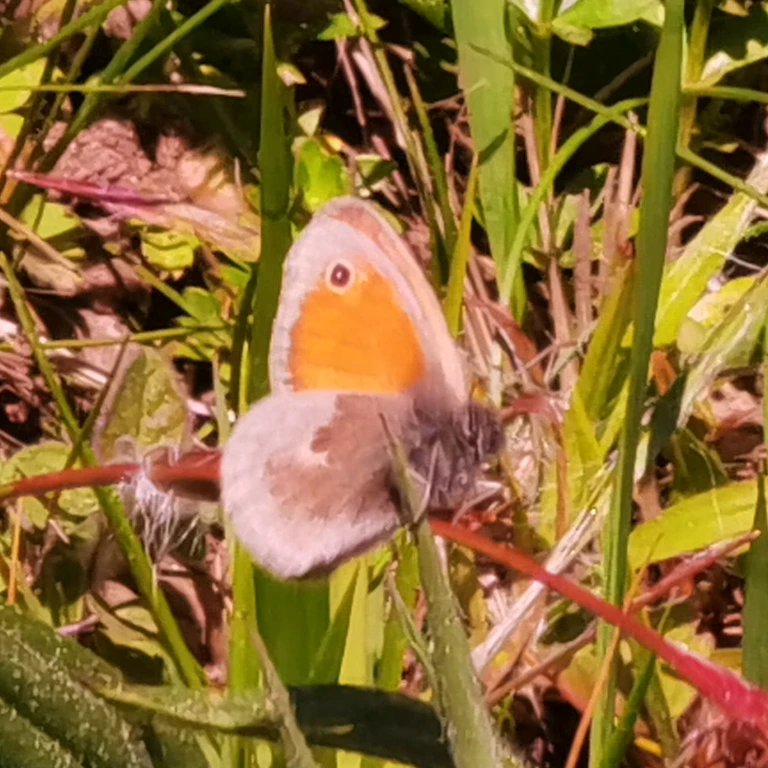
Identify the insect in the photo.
Coenonympha pamphilus
